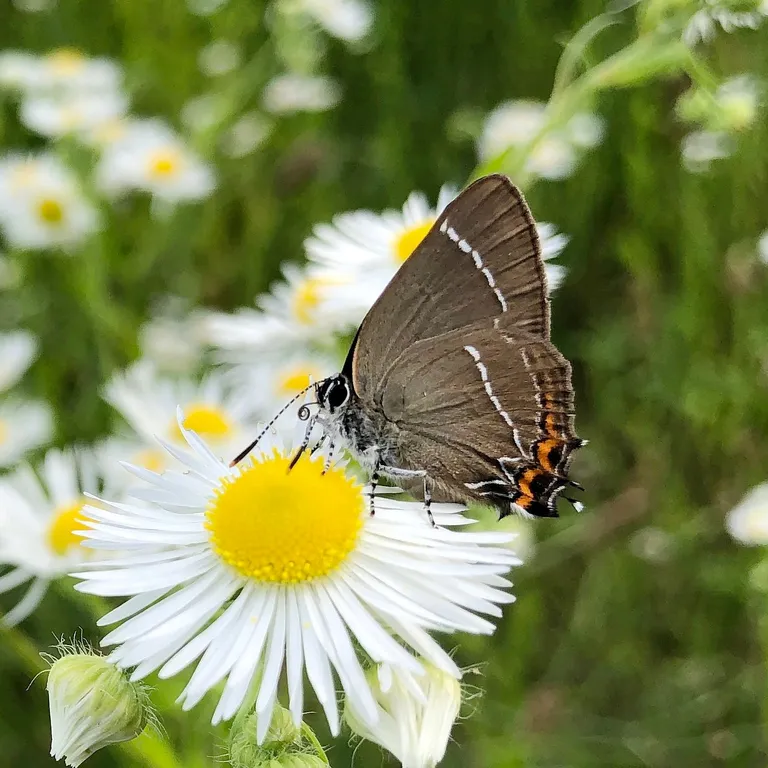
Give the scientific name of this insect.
Satyrium w-album
